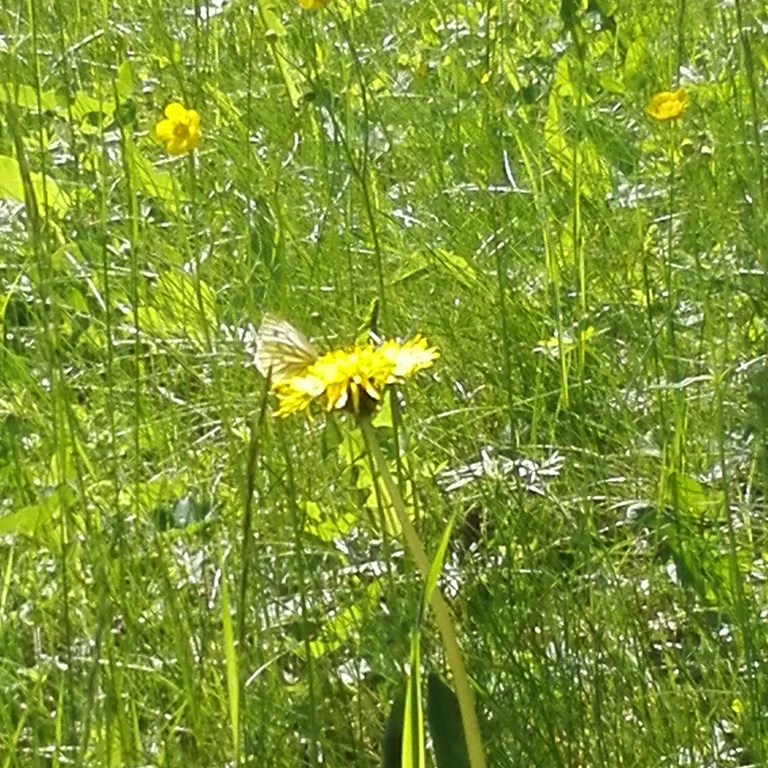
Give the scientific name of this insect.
Pieris napi
